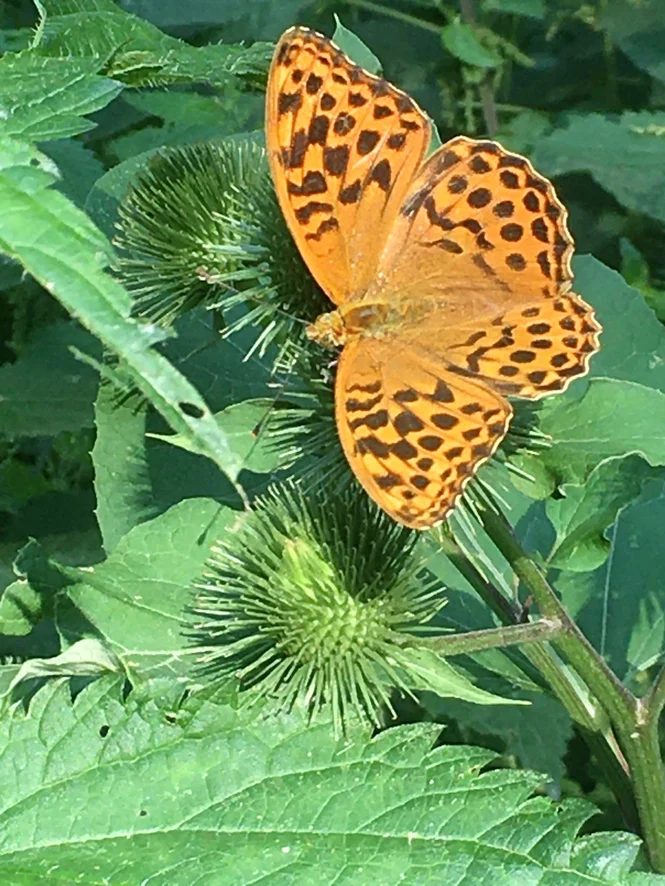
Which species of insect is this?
Argynnis paphia
